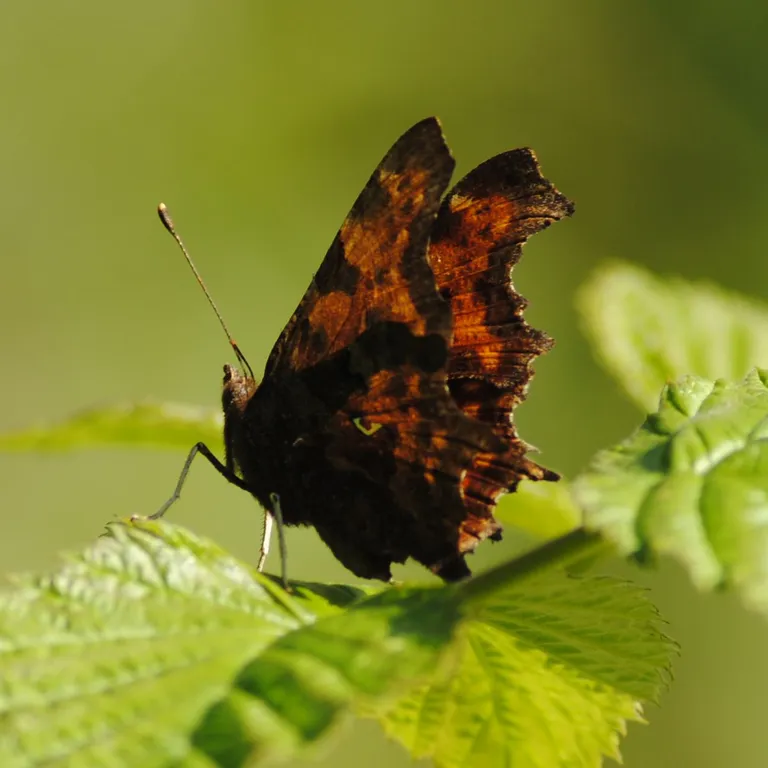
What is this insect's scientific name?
Polygonia c-album
